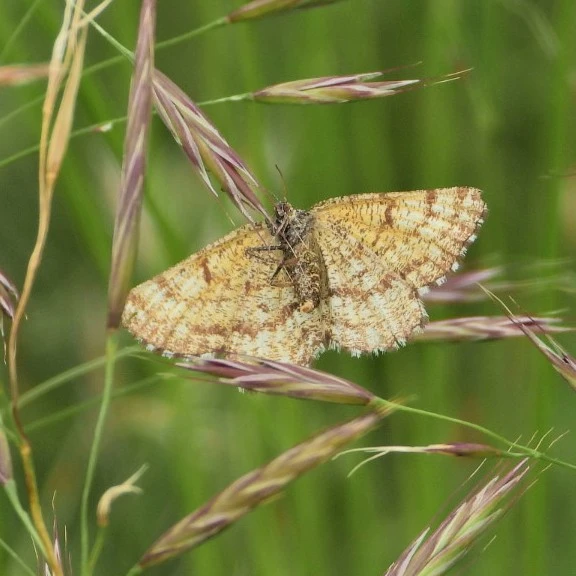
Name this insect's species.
Ematurga atomaria
